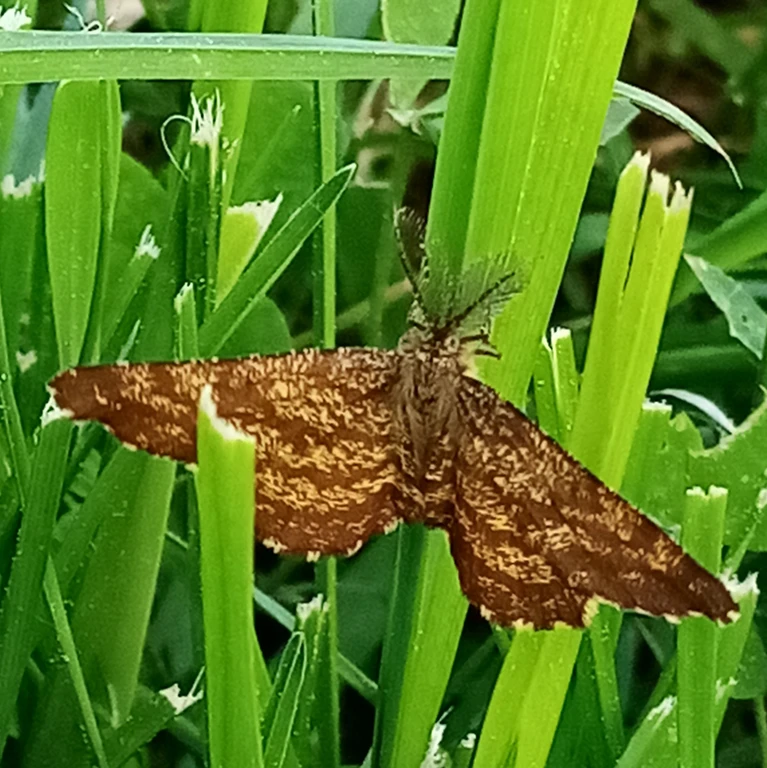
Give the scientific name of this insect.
Ematurga atomaria
